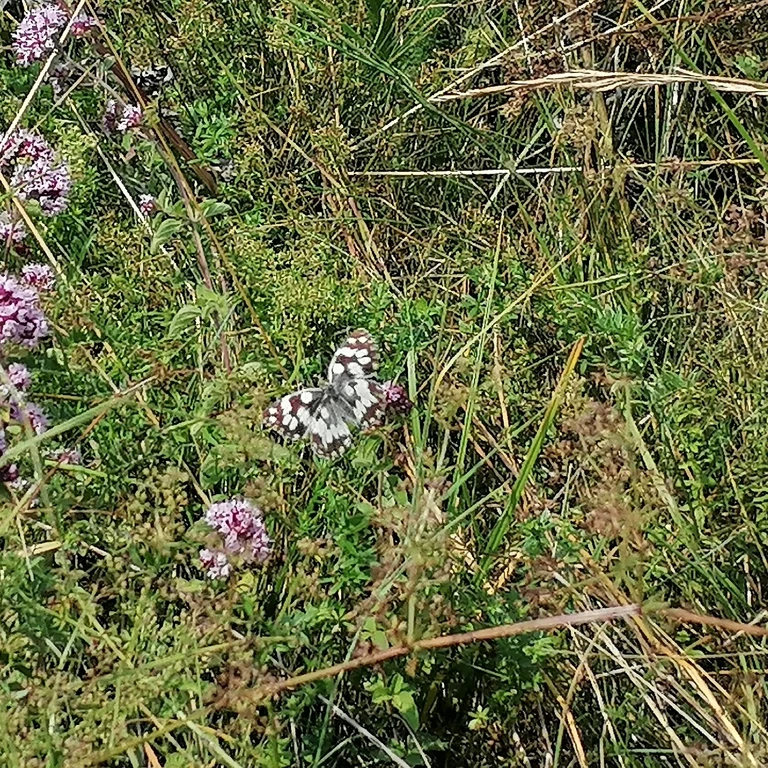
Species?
Melanargia galathea
